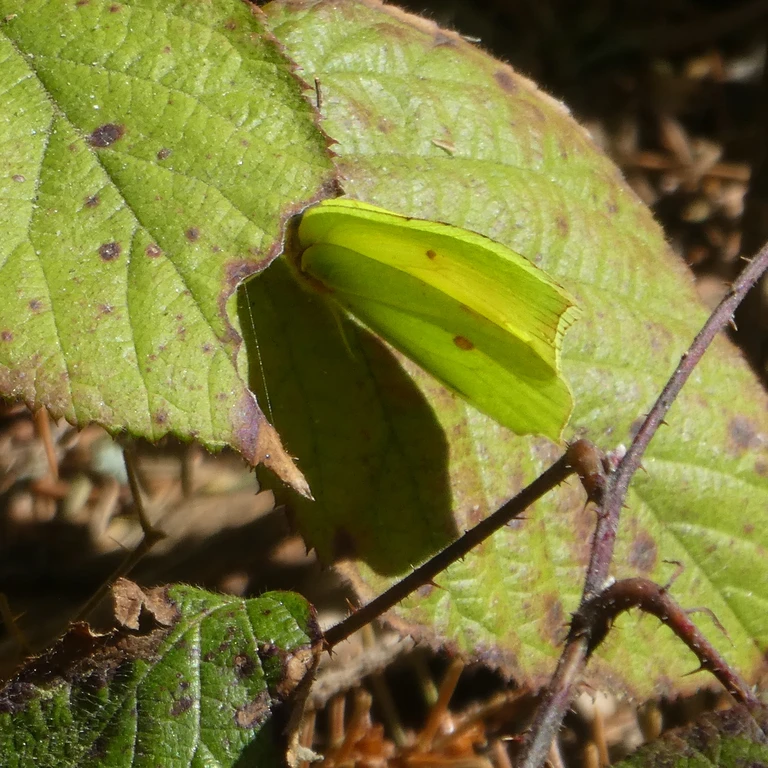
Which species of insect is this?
Gonepteryx rhamni
